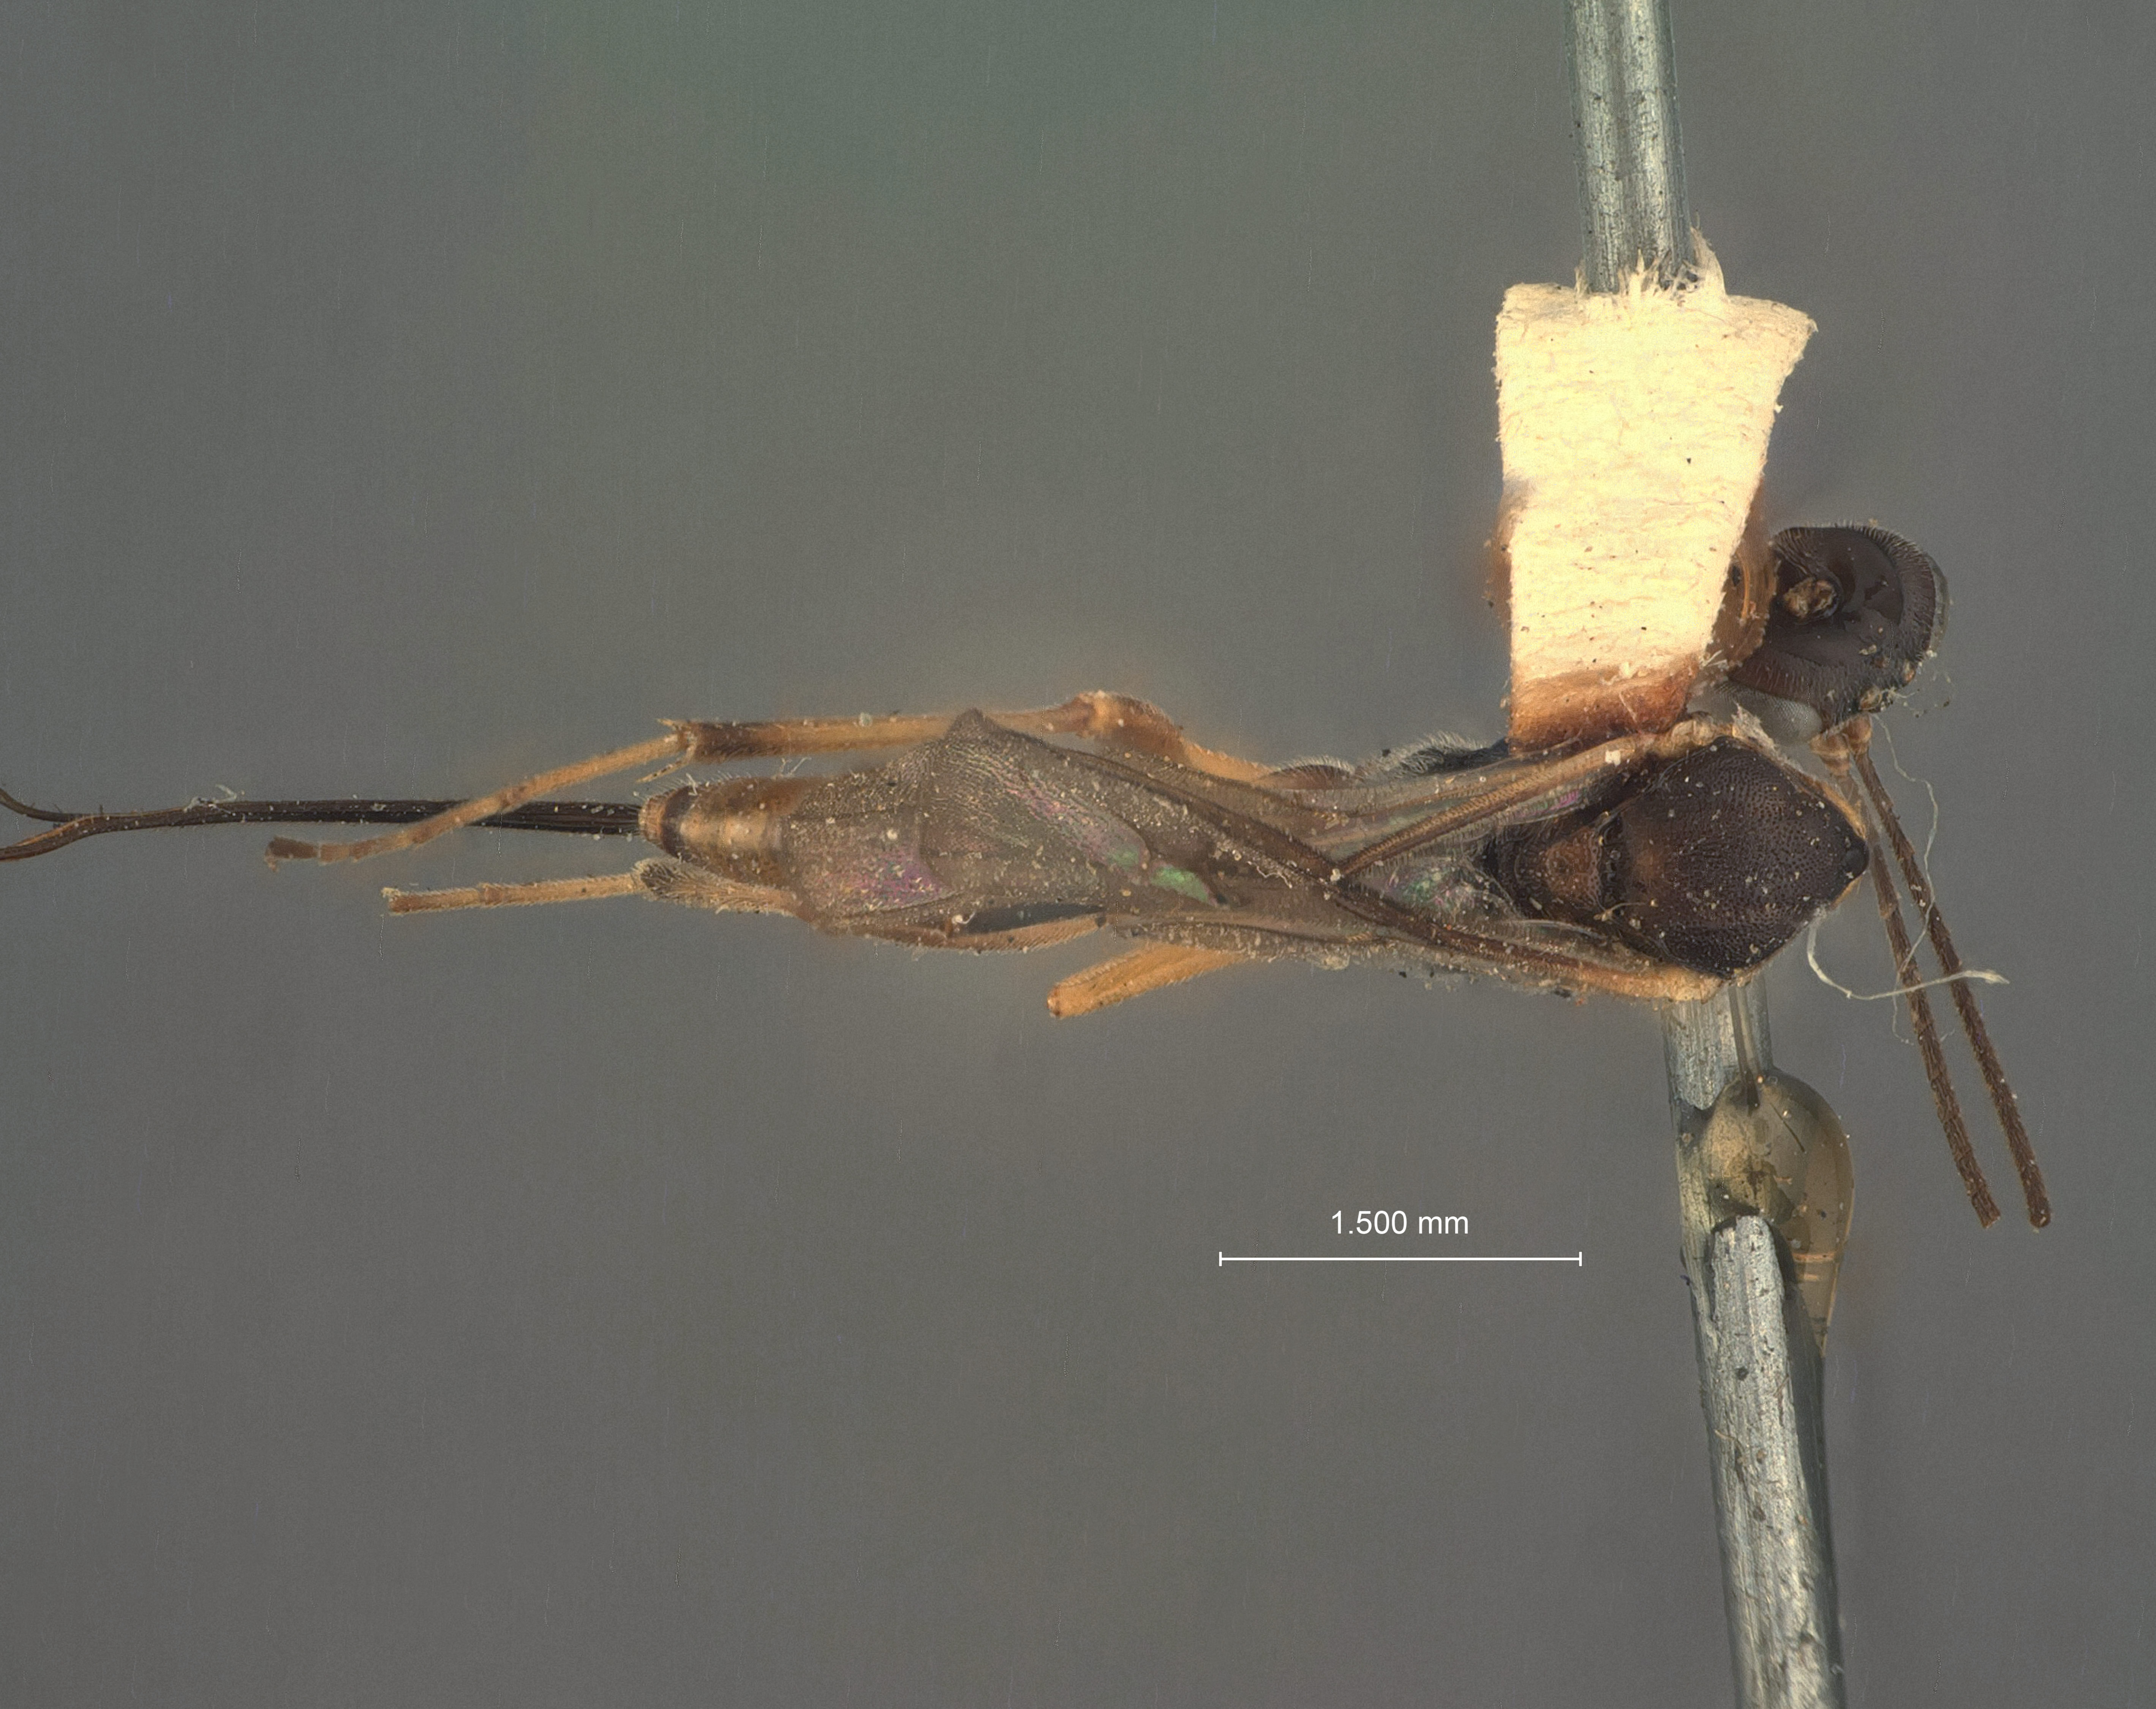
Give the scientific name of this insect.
Pristomerus chinensis
